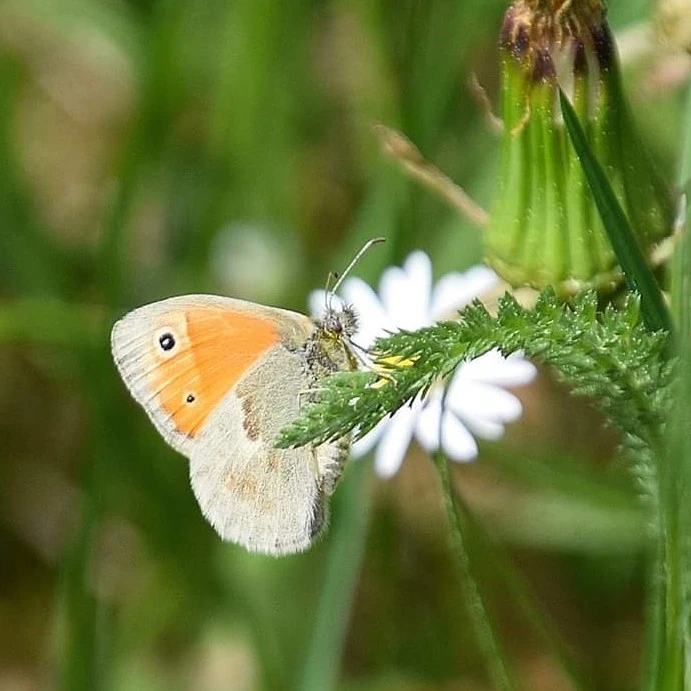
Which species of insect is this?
Coenonympha pamphilus
